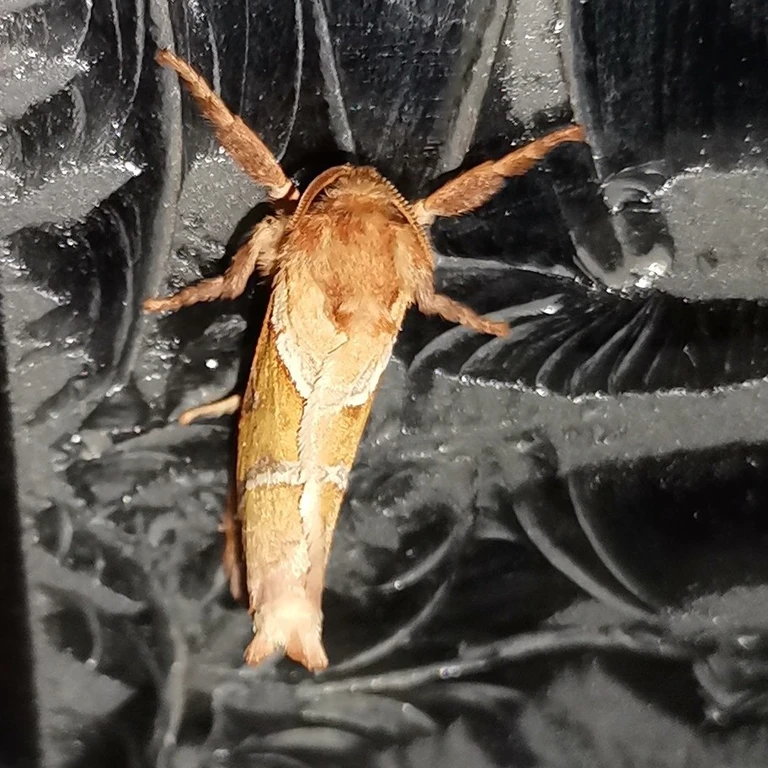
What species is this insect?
Triodia sylvina
